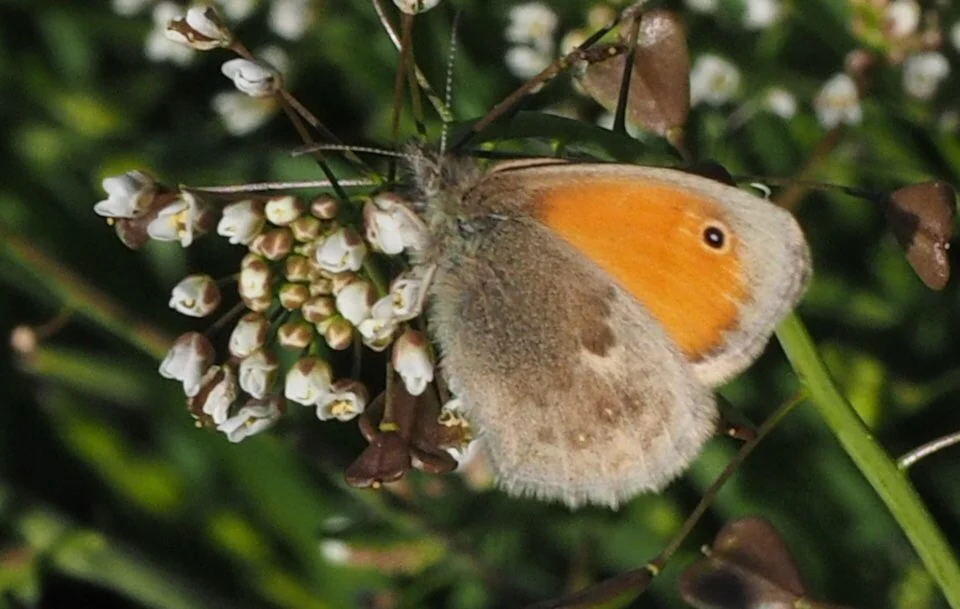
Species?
Coenonympha pamphilus
